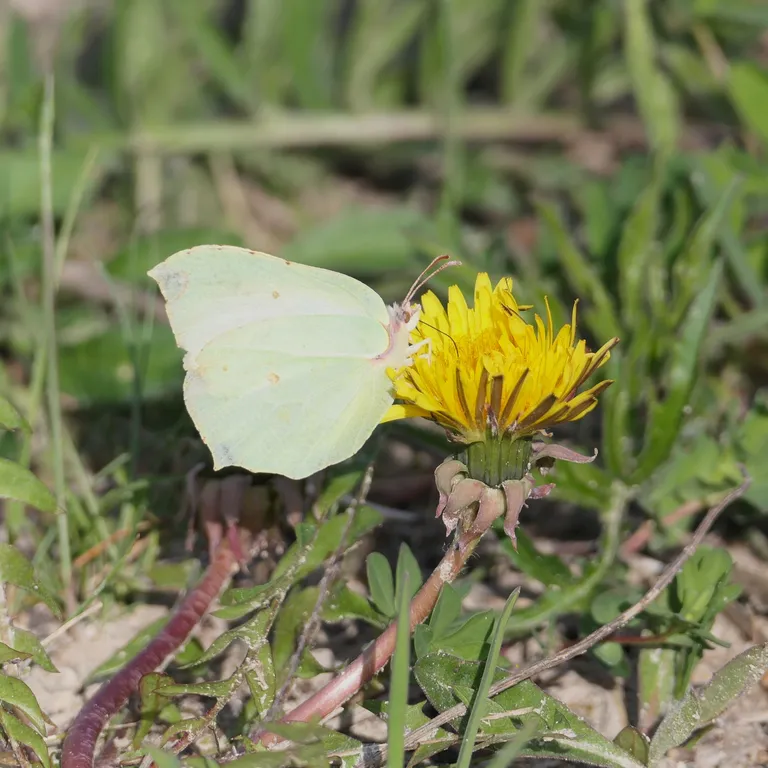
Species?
Gonepteryx rhamni
